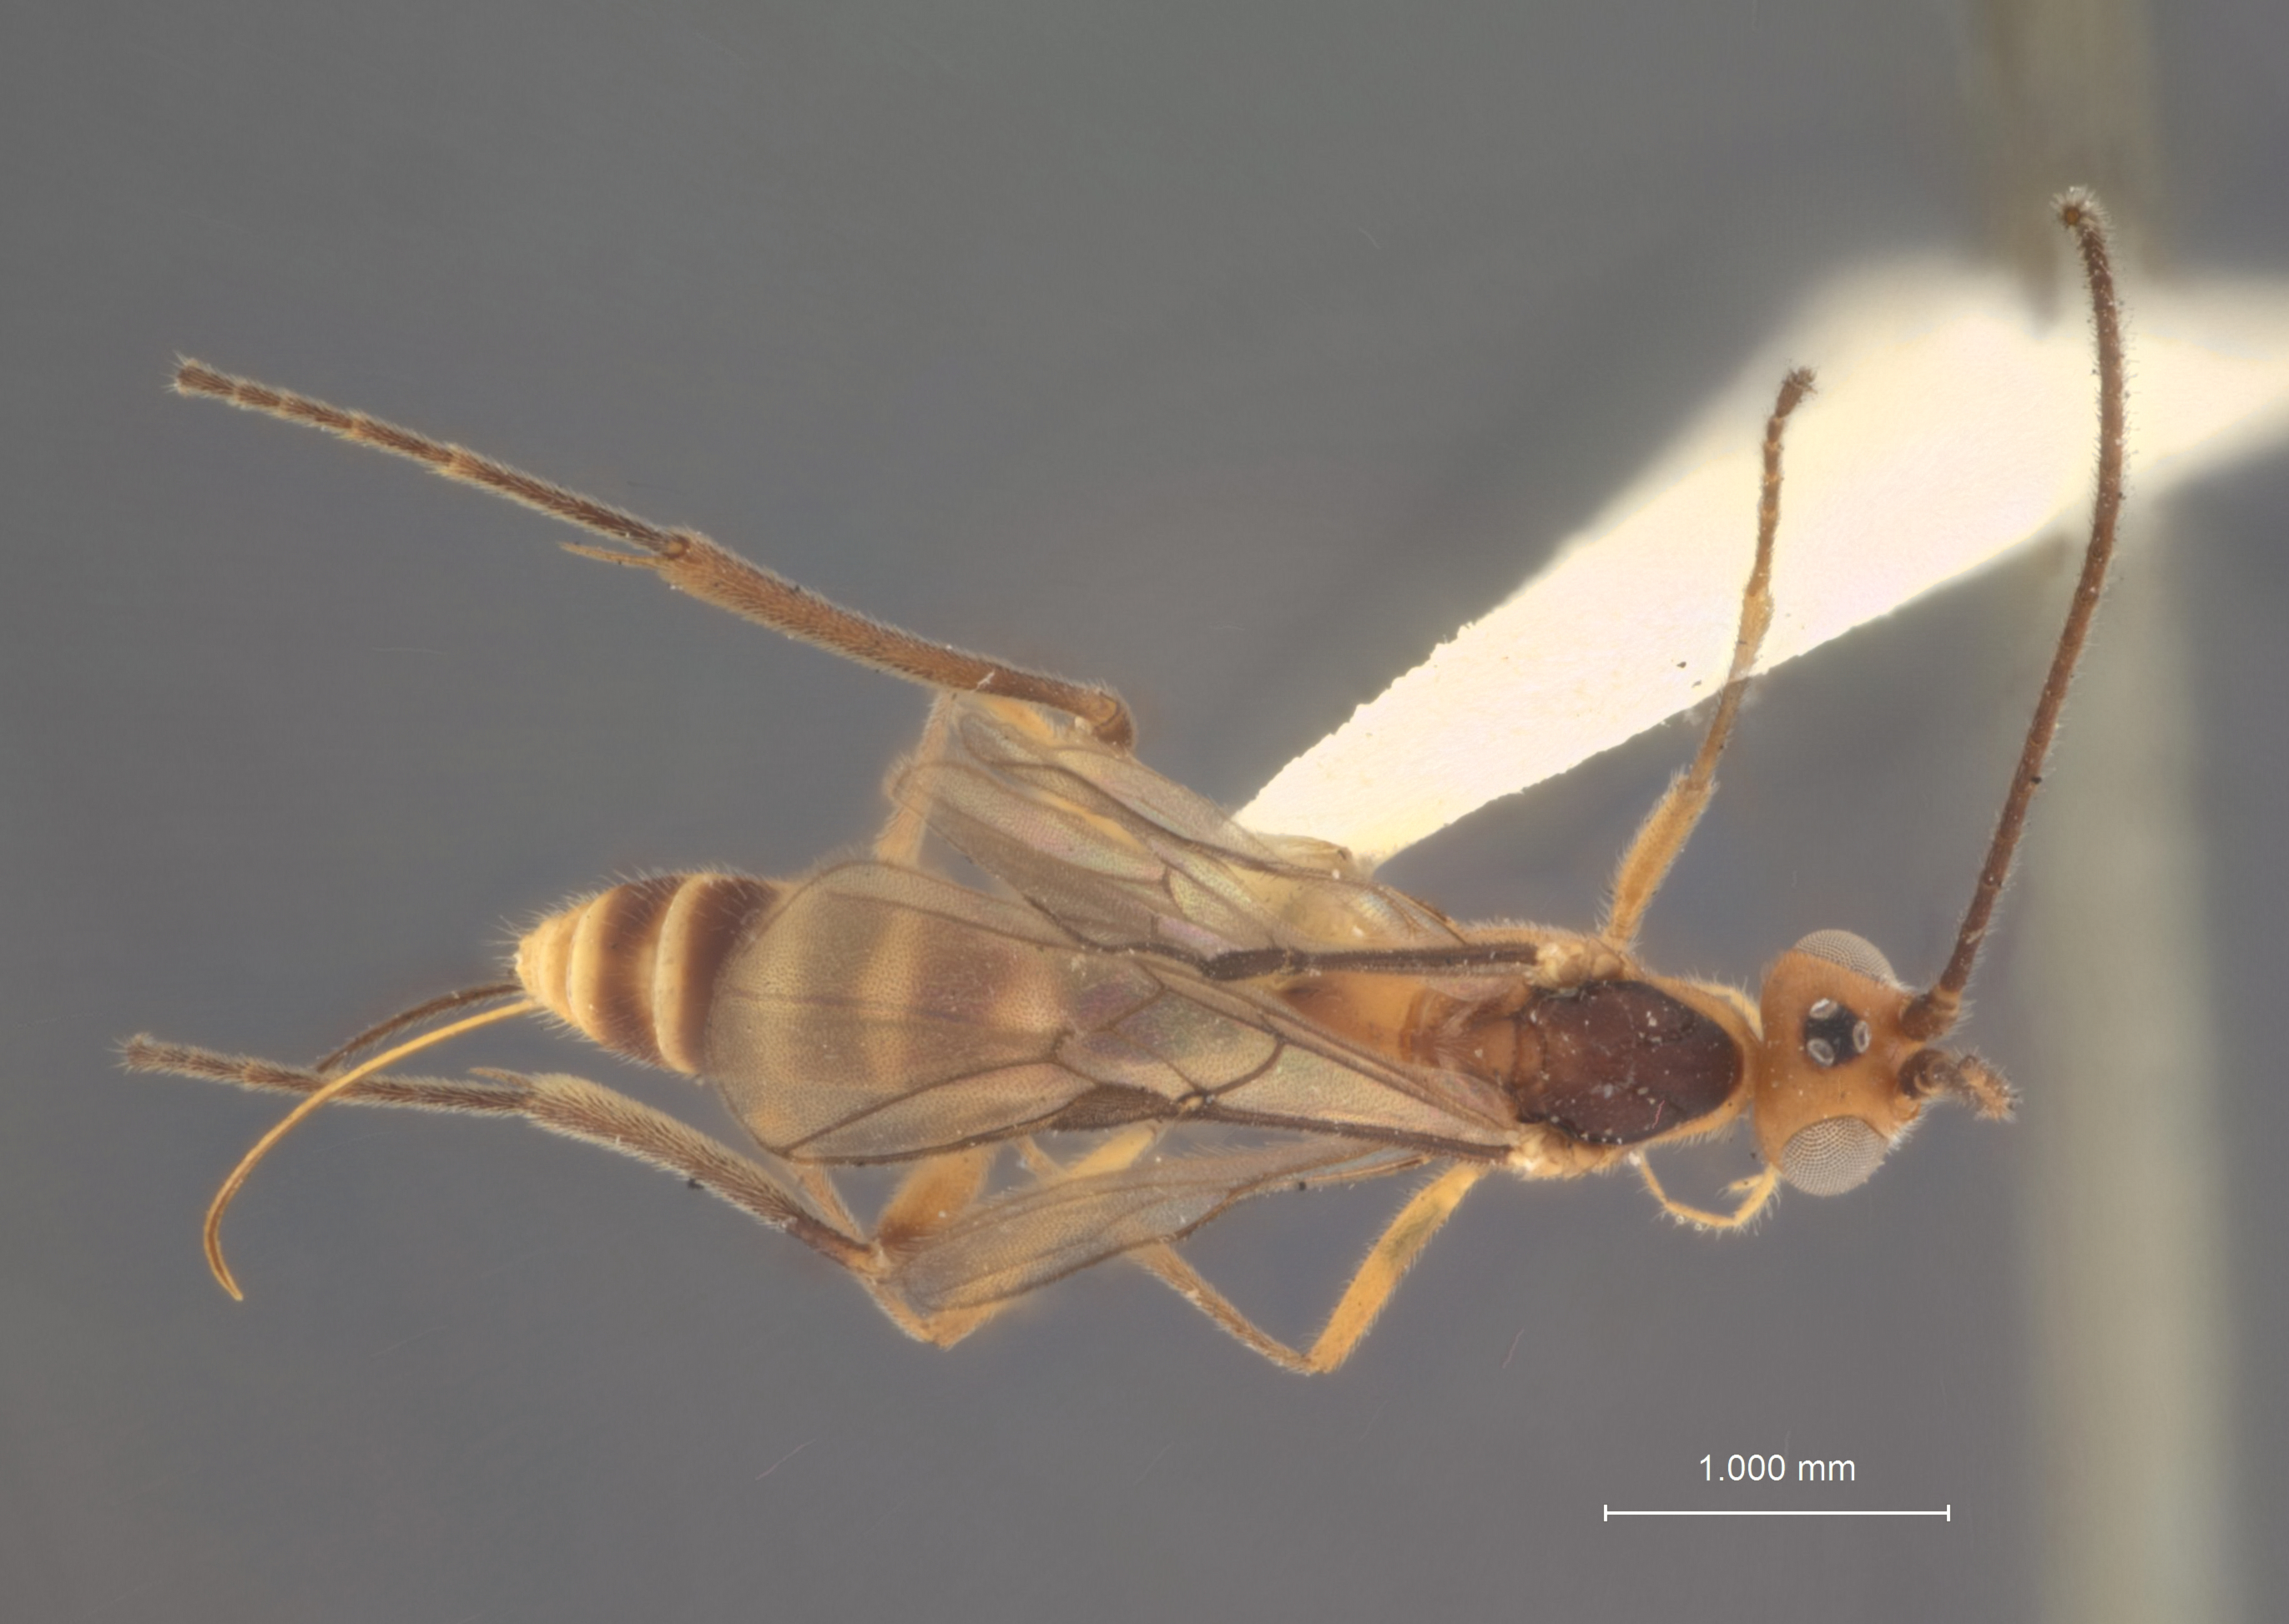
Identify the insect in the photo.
Orgilus ashmeadi
